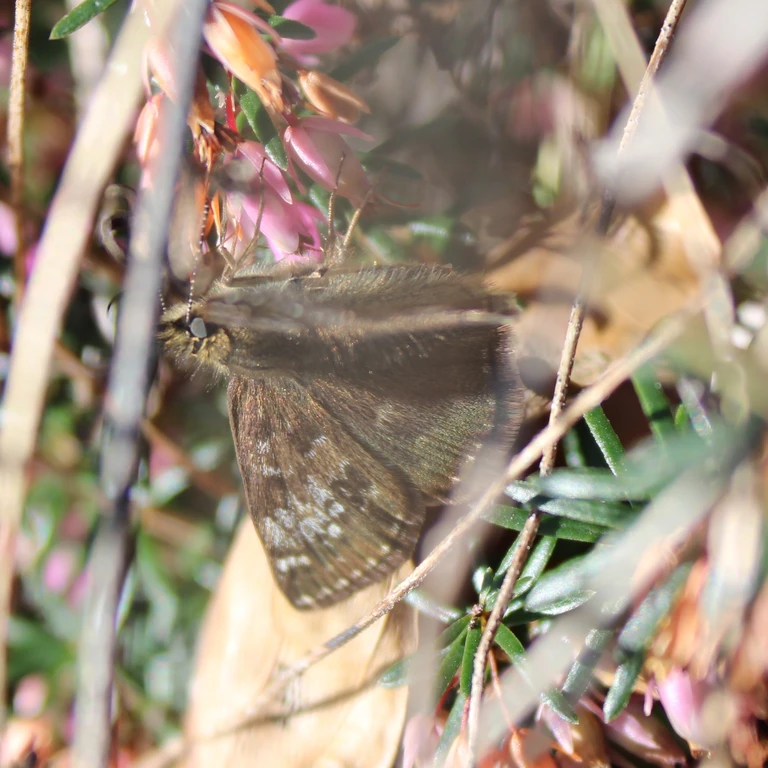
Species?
Erynnis tages
